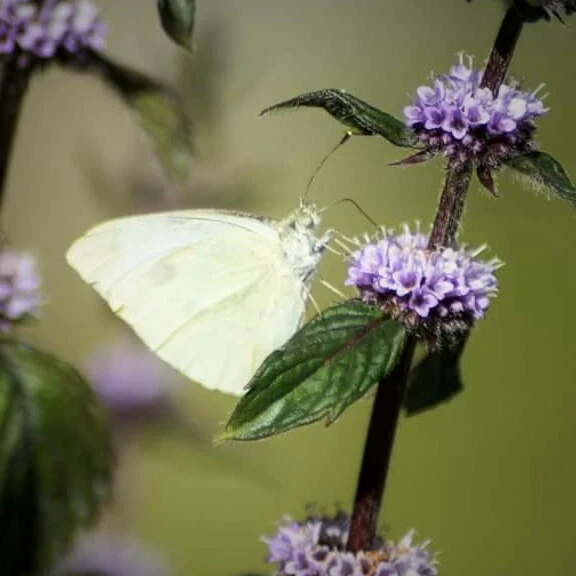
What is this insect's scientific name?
Pieris rapae
